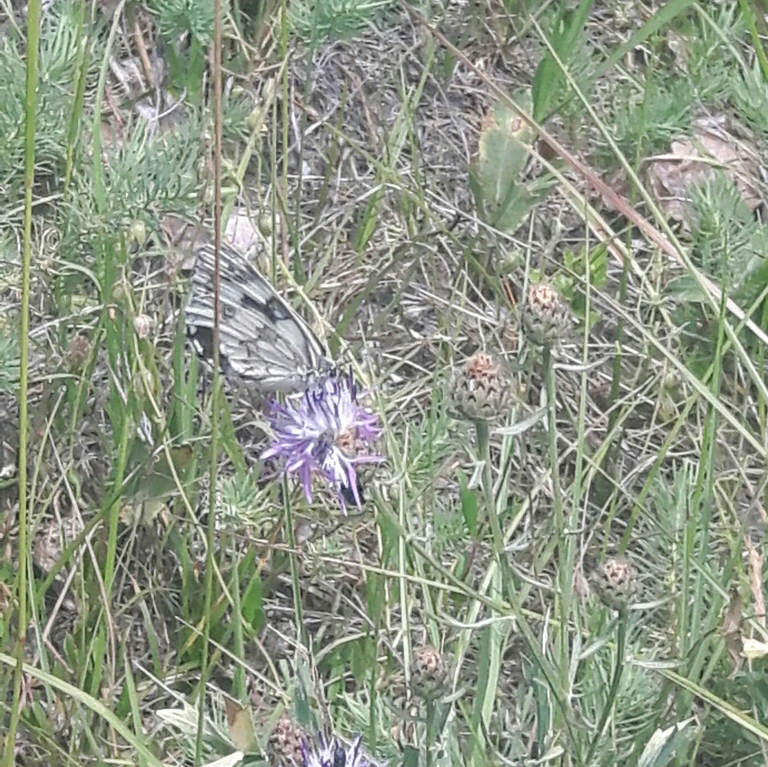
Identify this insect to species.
Melanargia galathea
